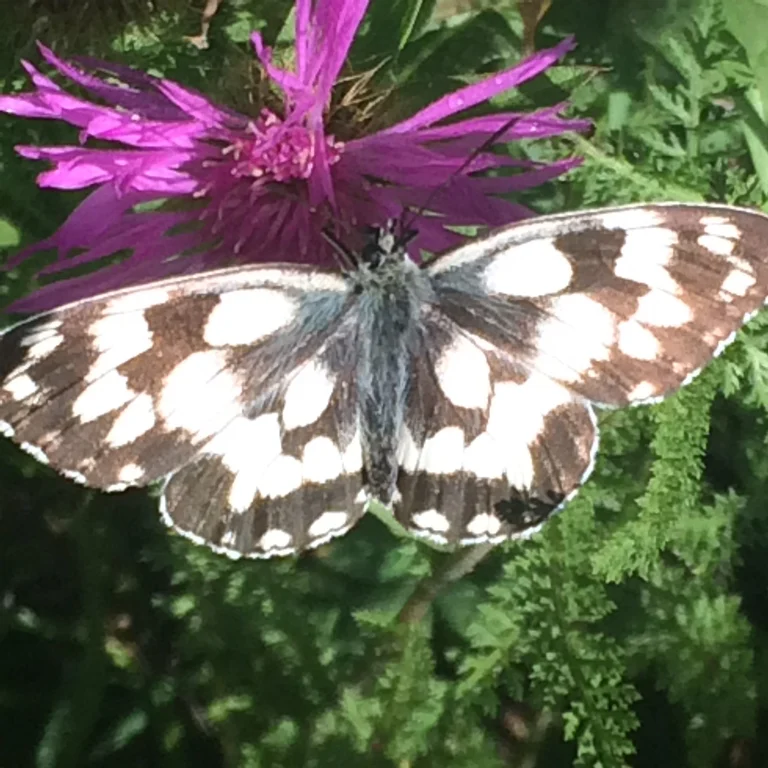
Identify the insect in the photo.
Melanargia galathea
